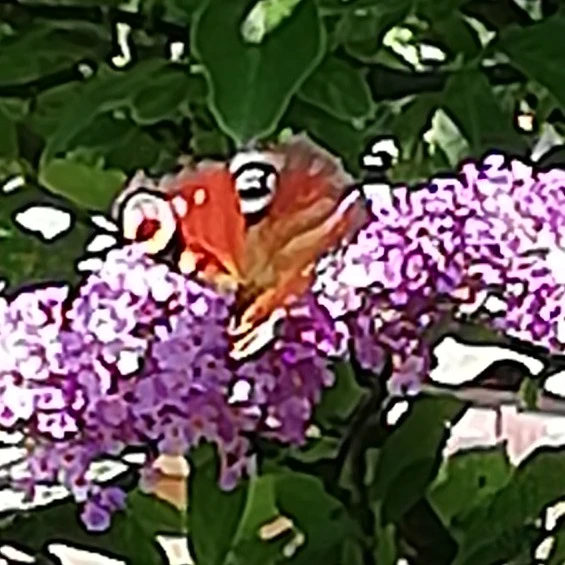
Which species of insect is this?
Aglais io
